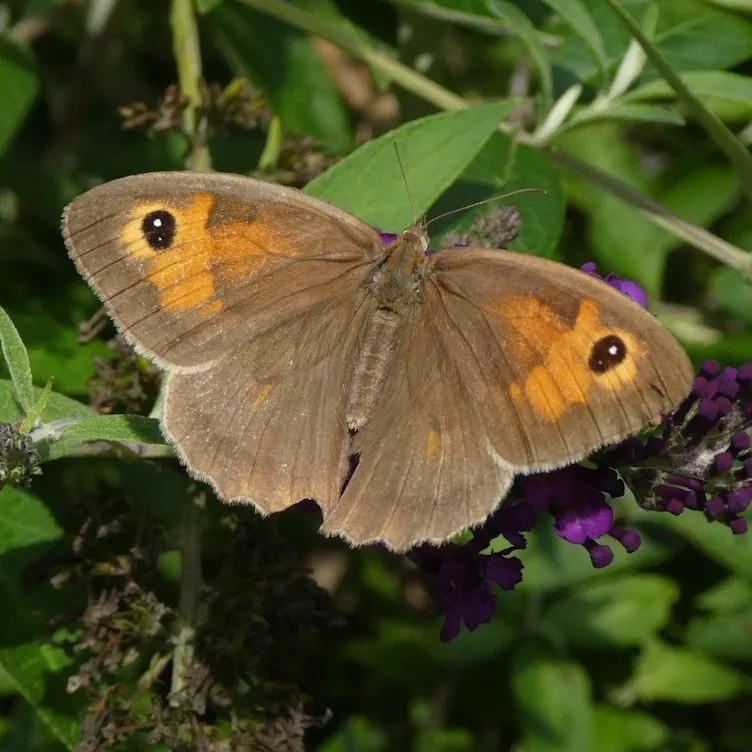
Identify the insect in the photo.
Maniola jurtina
